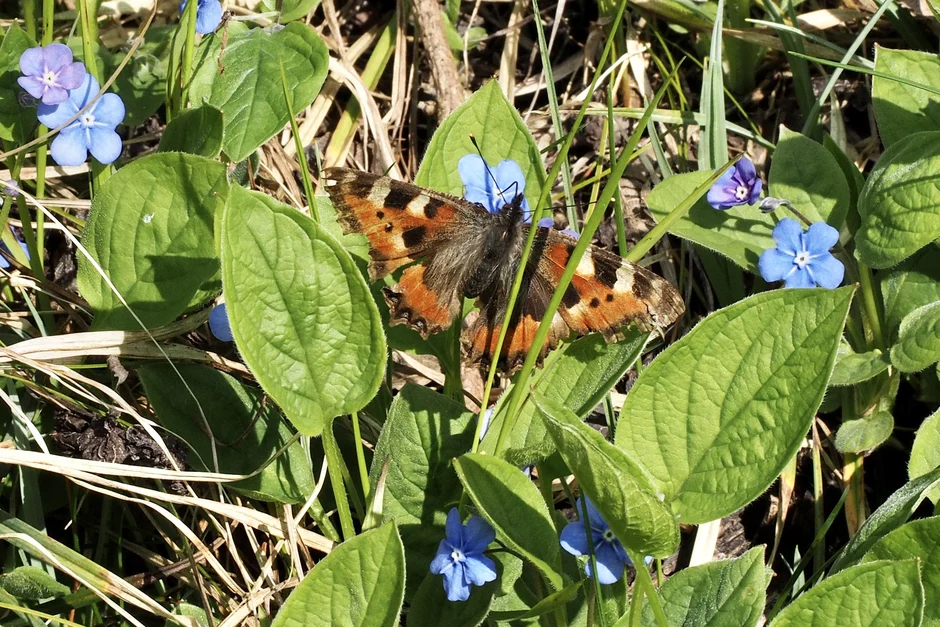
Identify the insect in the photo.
Aglais urticae
